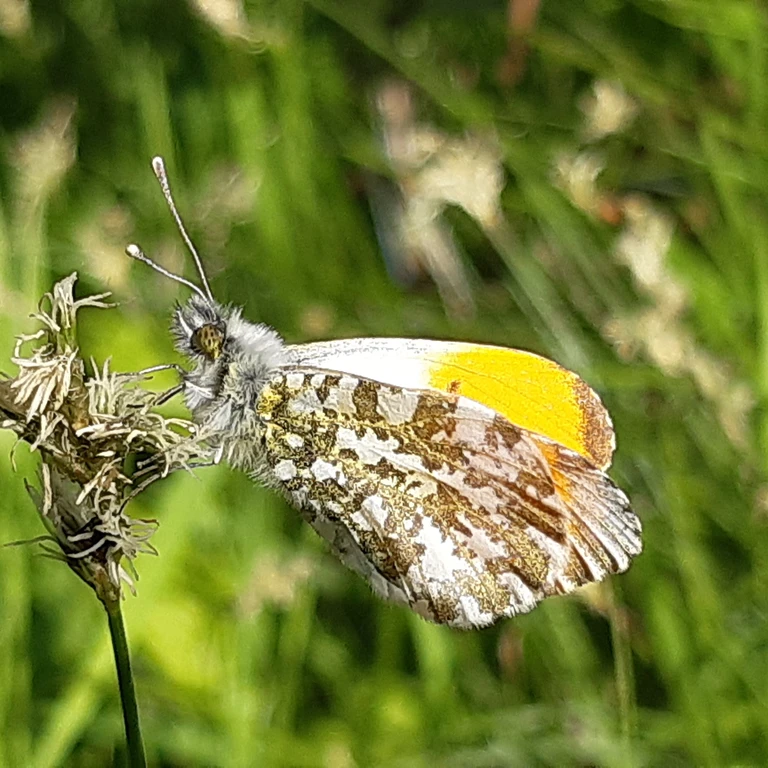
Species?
Anthocharis cardamines
